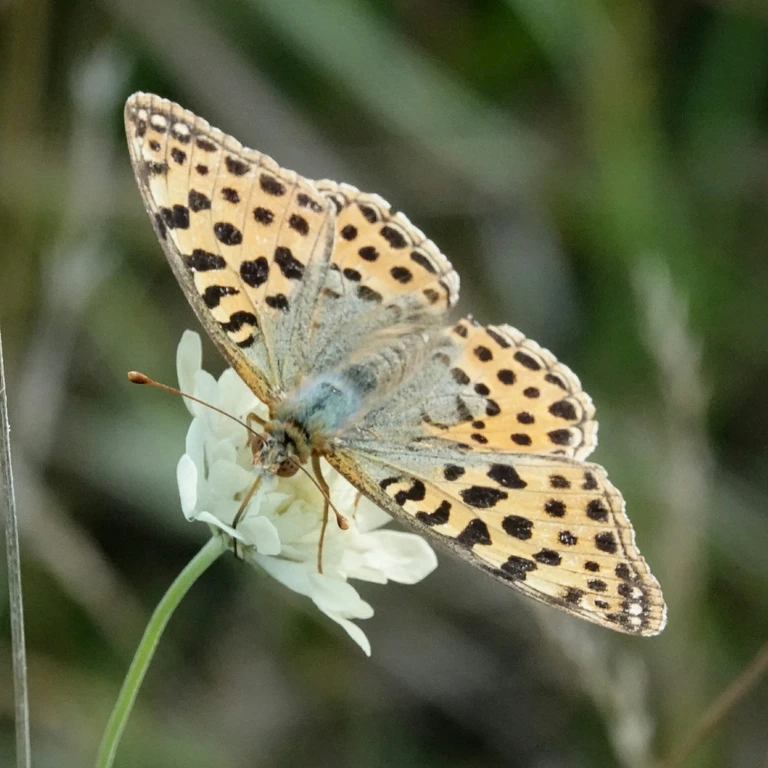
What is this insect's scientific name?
Issoria lathonia
